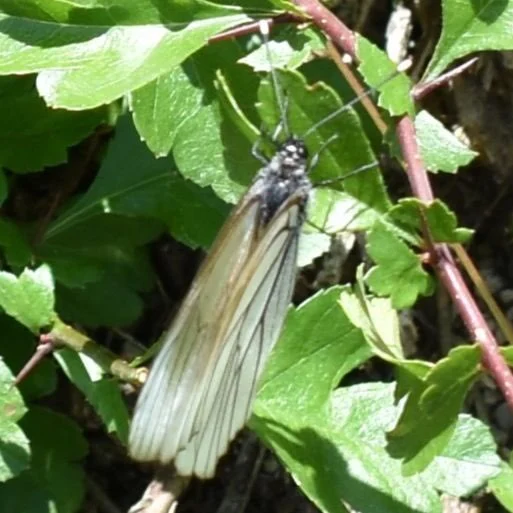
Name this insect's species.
Aporia crataegi
